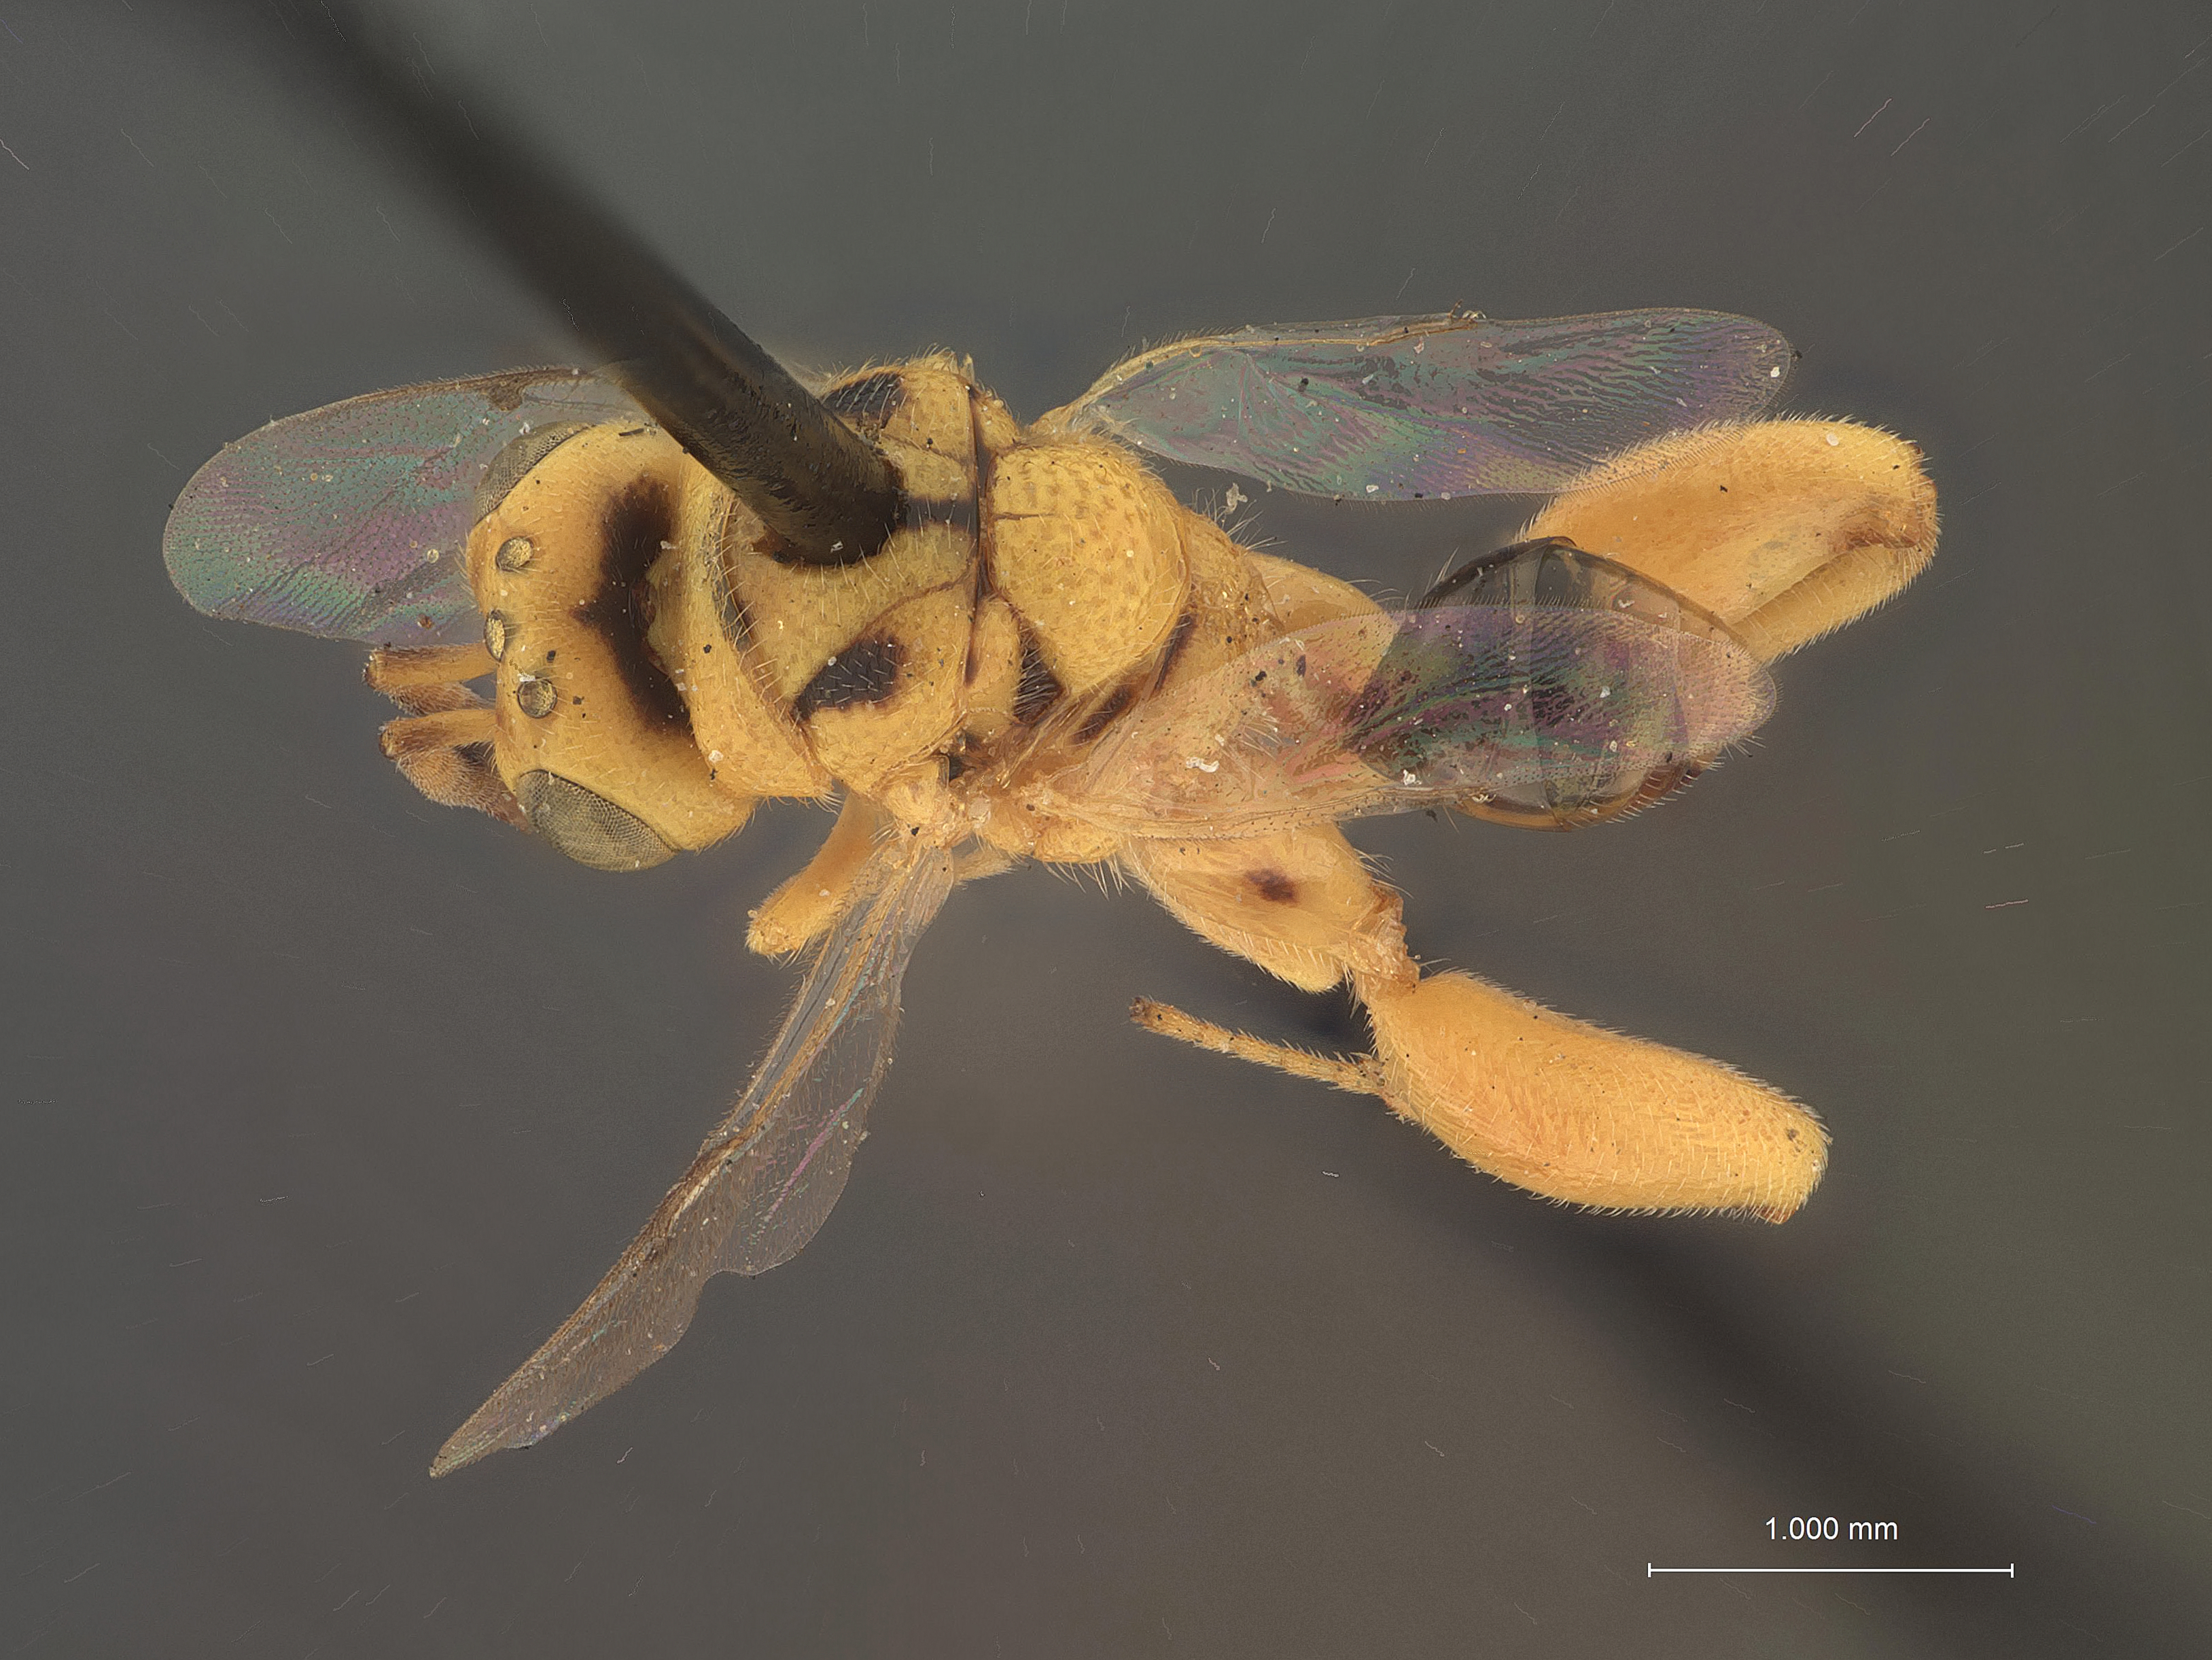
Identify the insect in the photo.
Spilochalcis xantha
